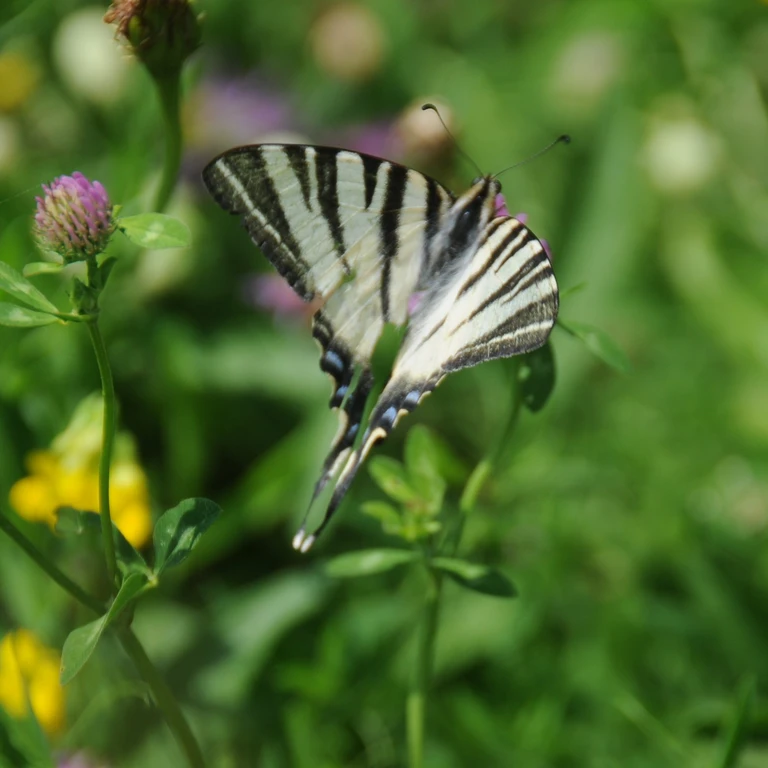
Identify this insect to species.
Iphiclides podalirius
